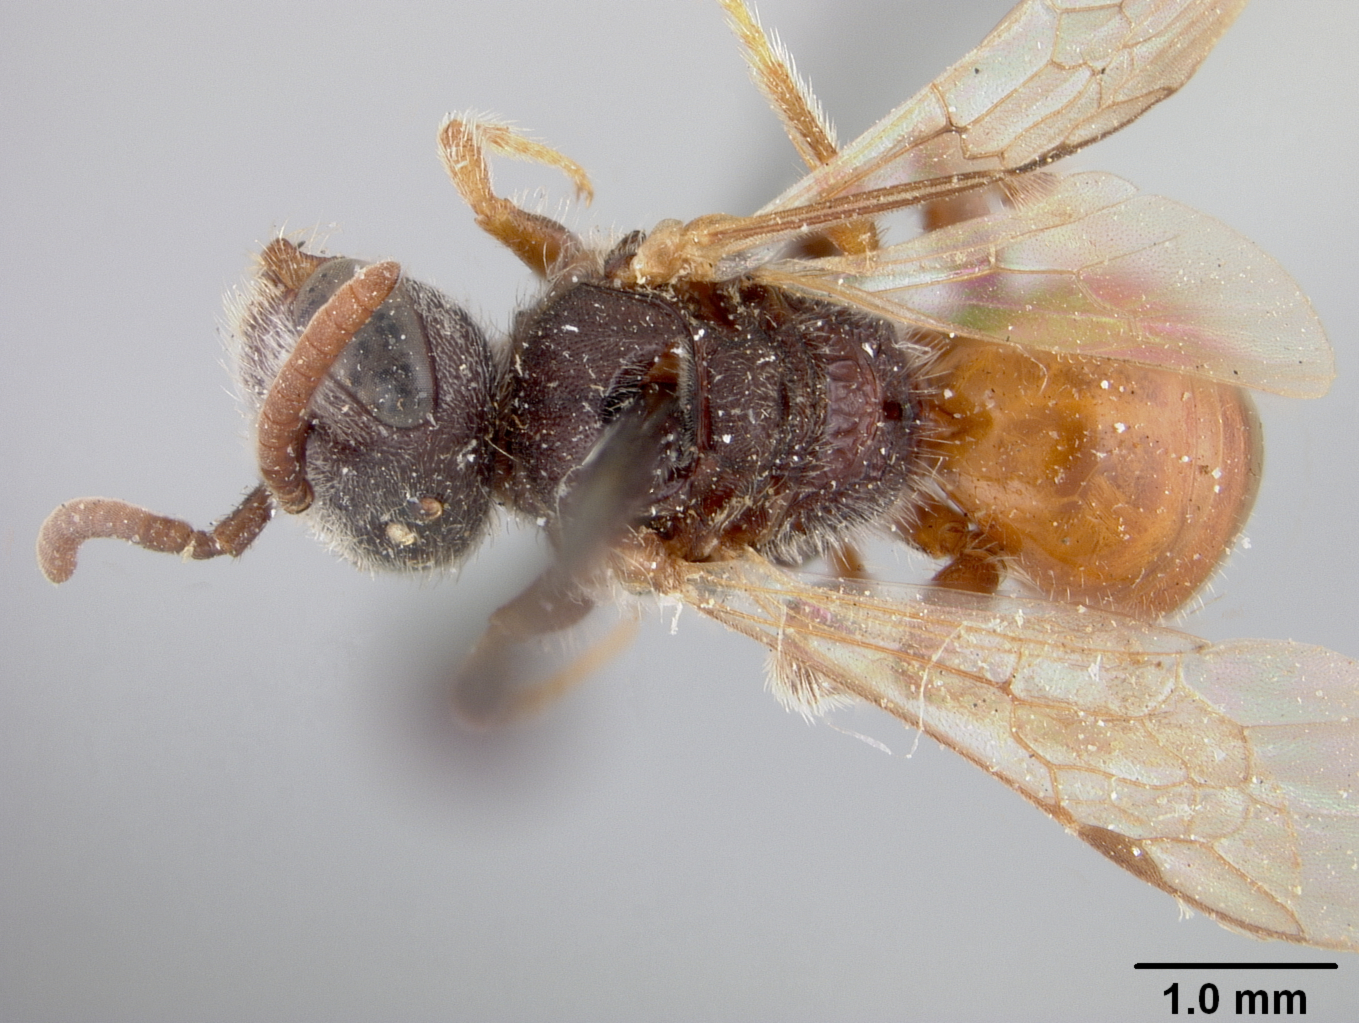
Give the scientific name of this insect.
Sphecodes distolus
